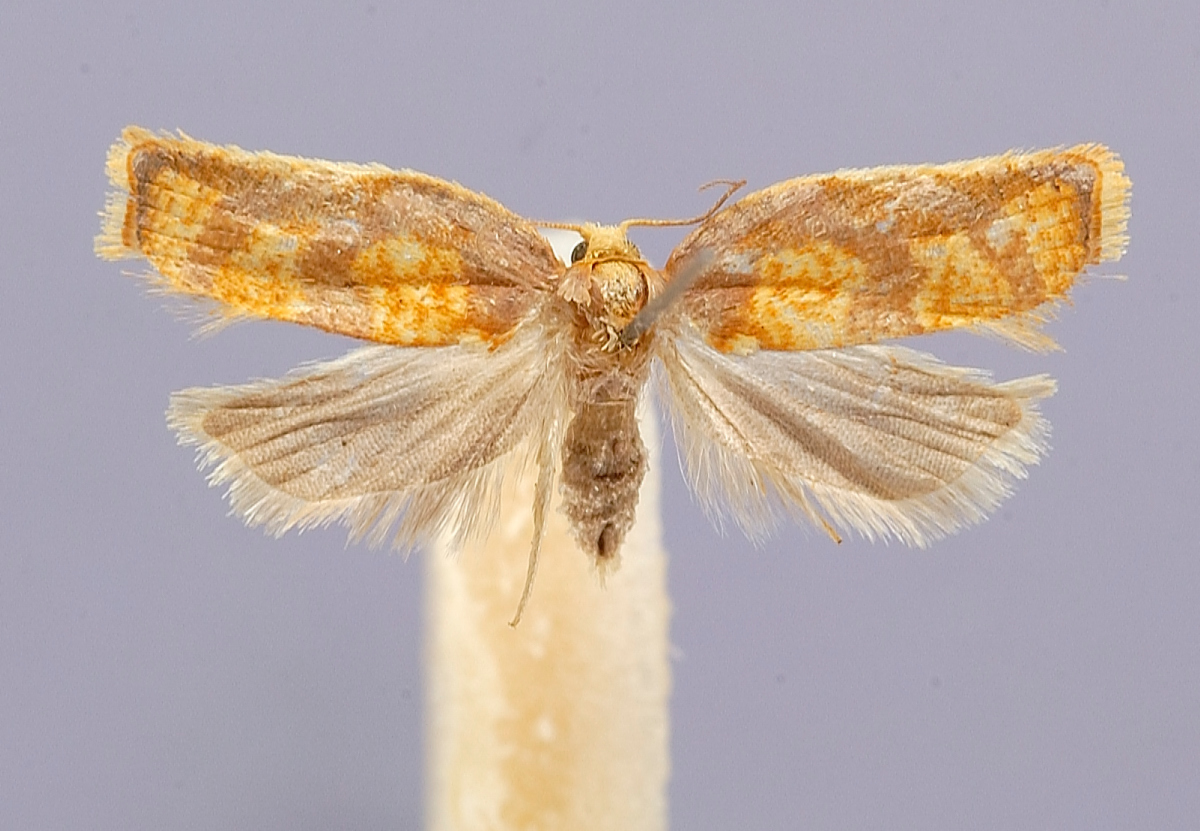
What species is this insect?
Acleris pulchella
